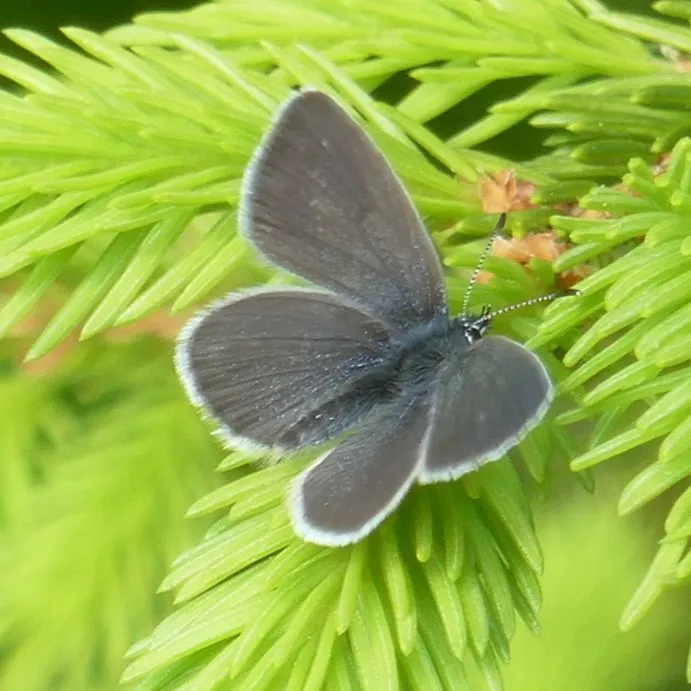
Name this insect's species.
Cupido minimus
